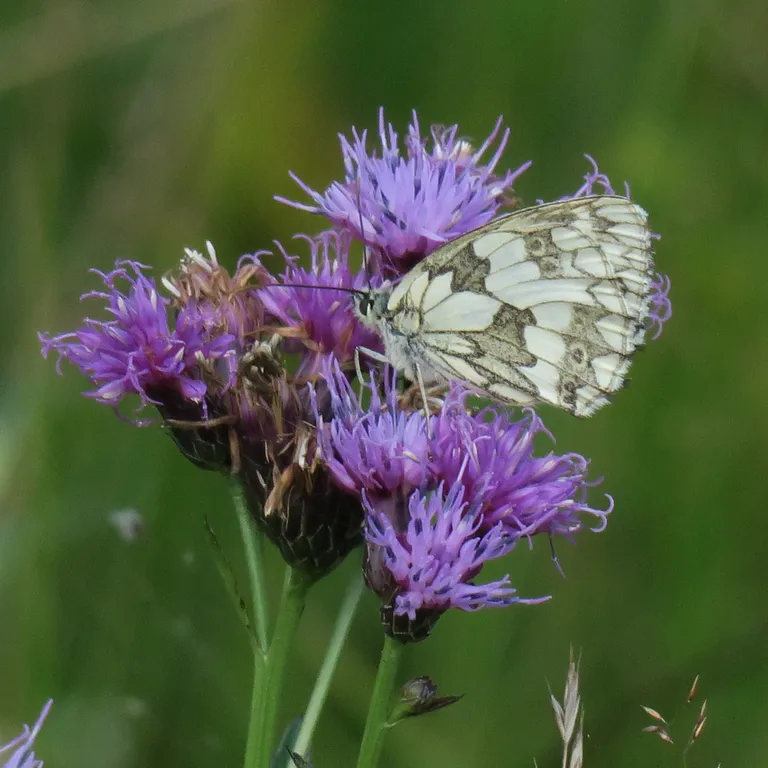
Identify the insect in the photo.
Melanargia galathea
